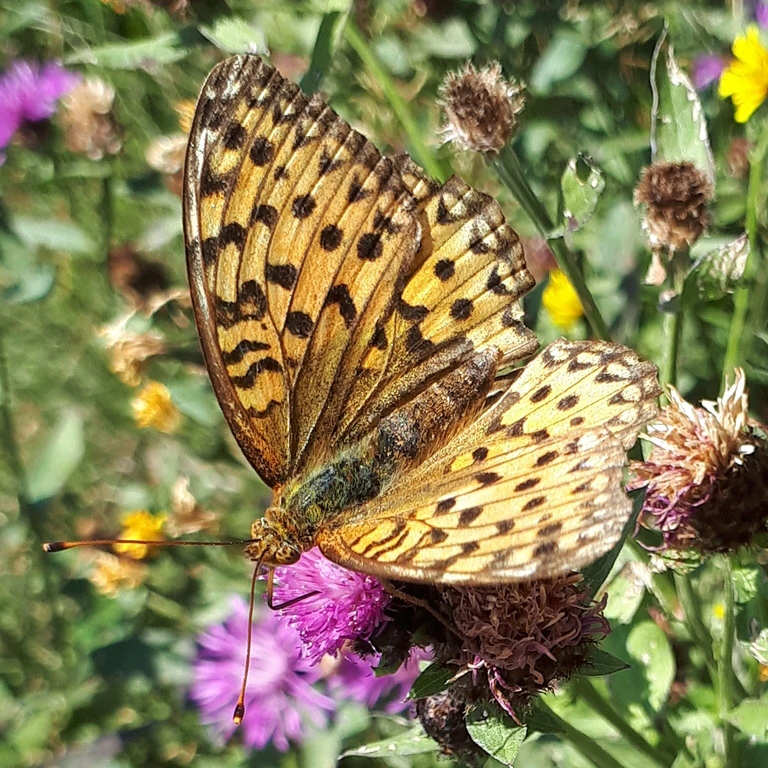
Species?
Speyeria aglaja
